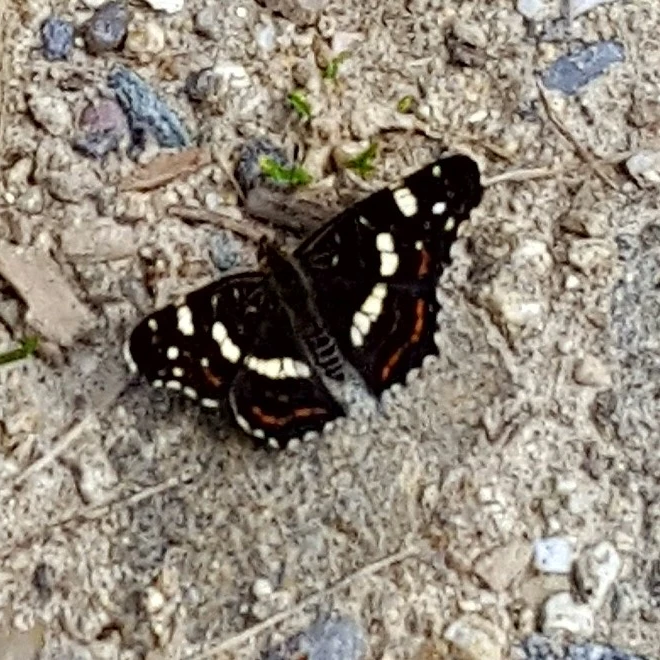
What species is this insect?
Araschnia levana
